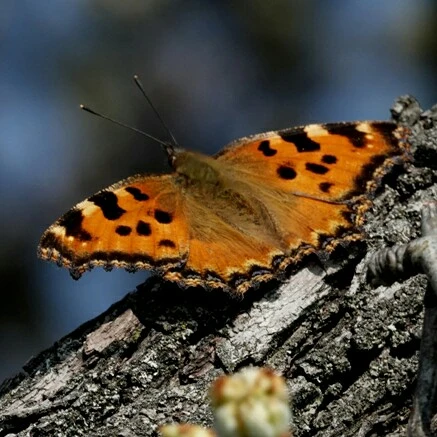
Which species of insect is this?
Nymphalis polychloros
